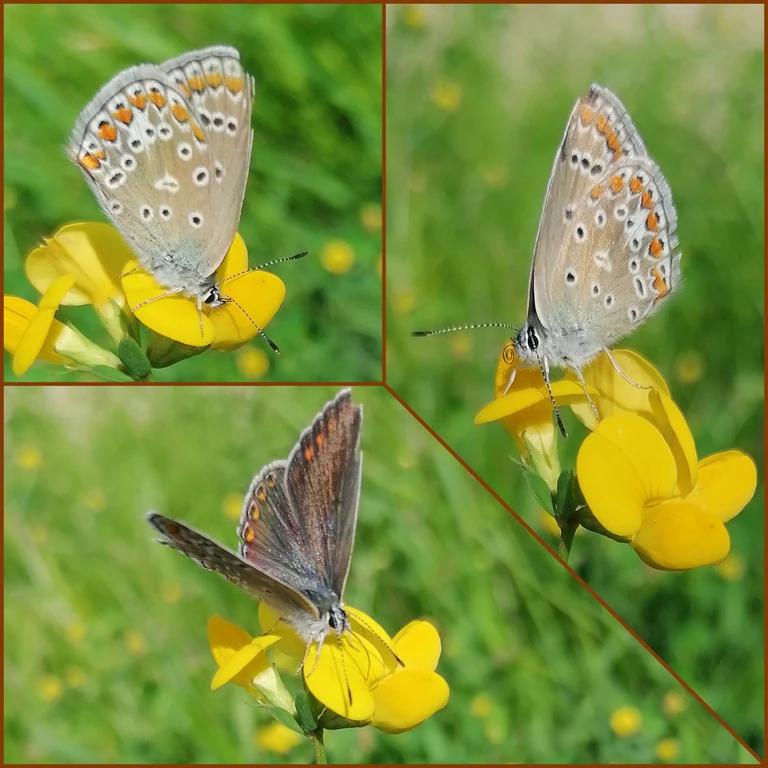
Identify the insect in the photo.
Polyommatus icarus
